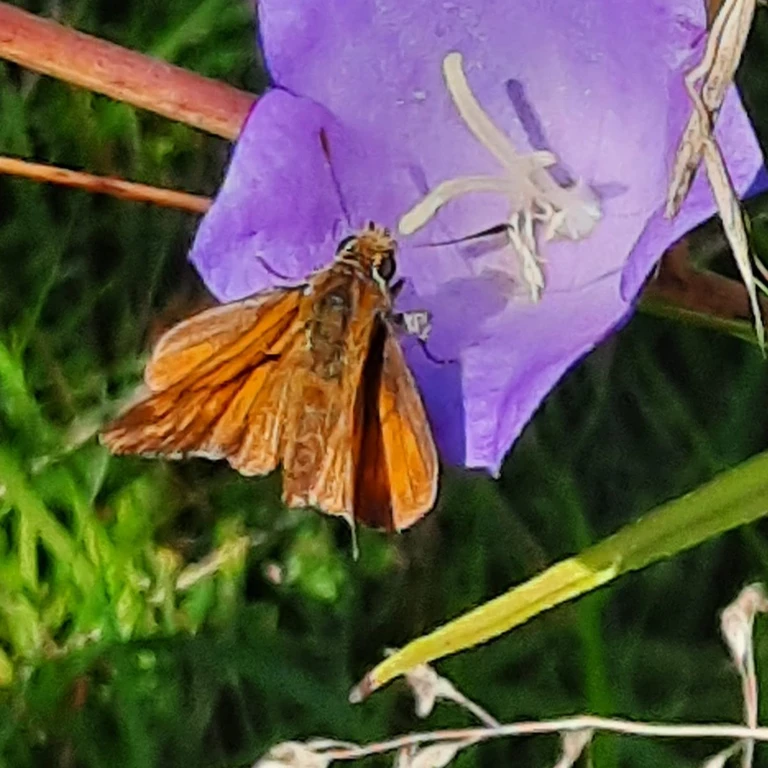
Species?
Ochlodes sylvanus (also Ochlodes venata)
